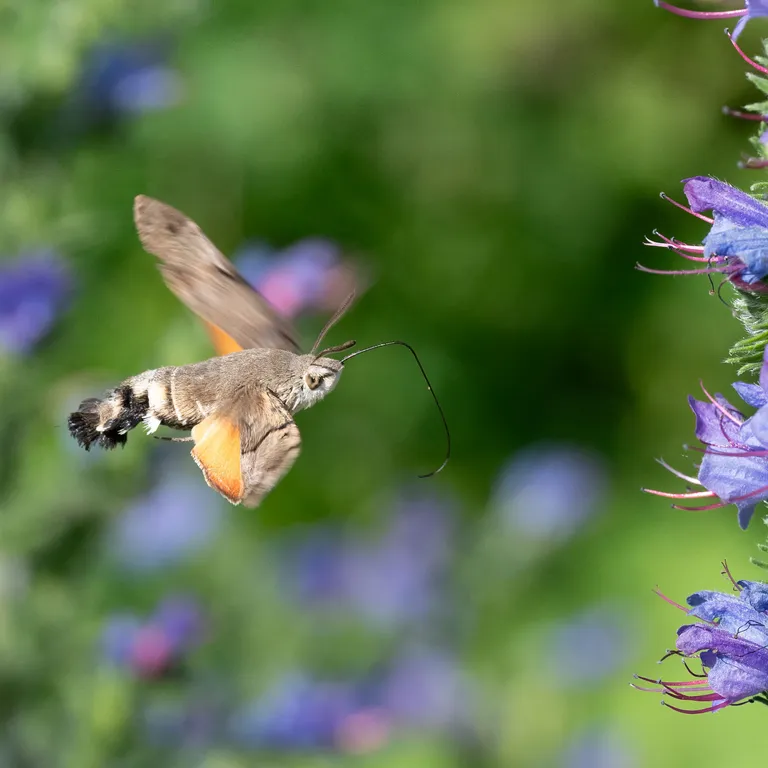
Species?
Macroglossum stellatarum
